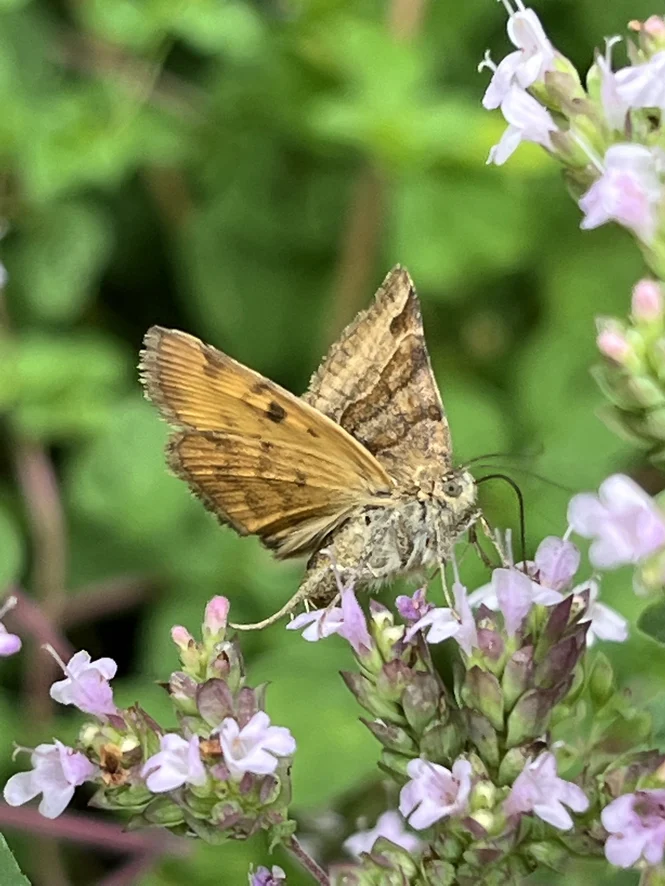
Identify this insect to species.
Euclidia glyphica
